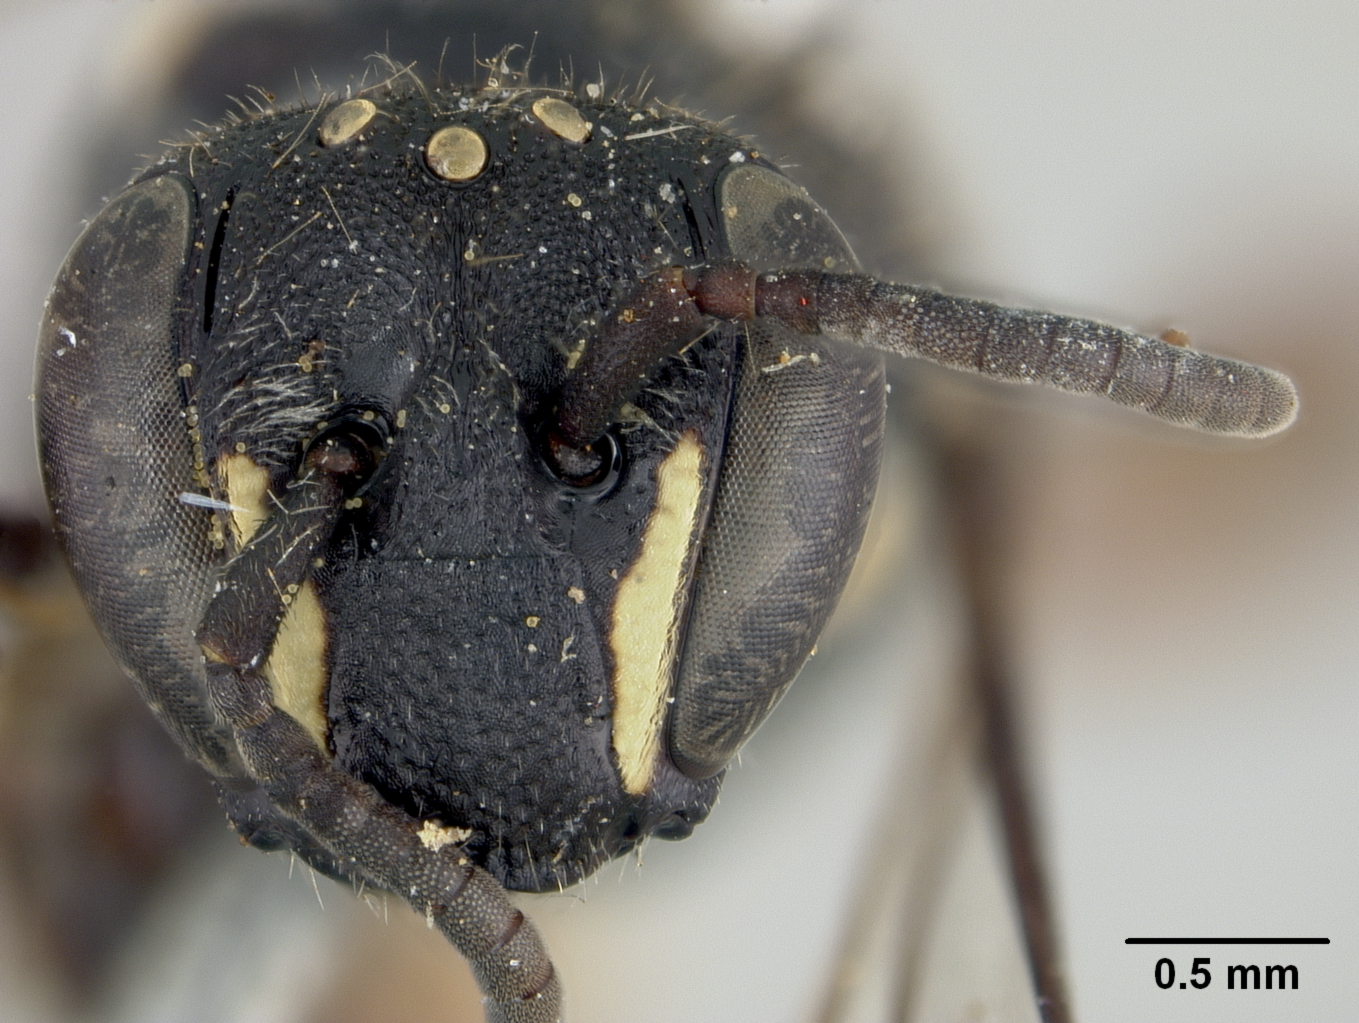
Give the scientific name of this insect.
Prosopis schwarzii
